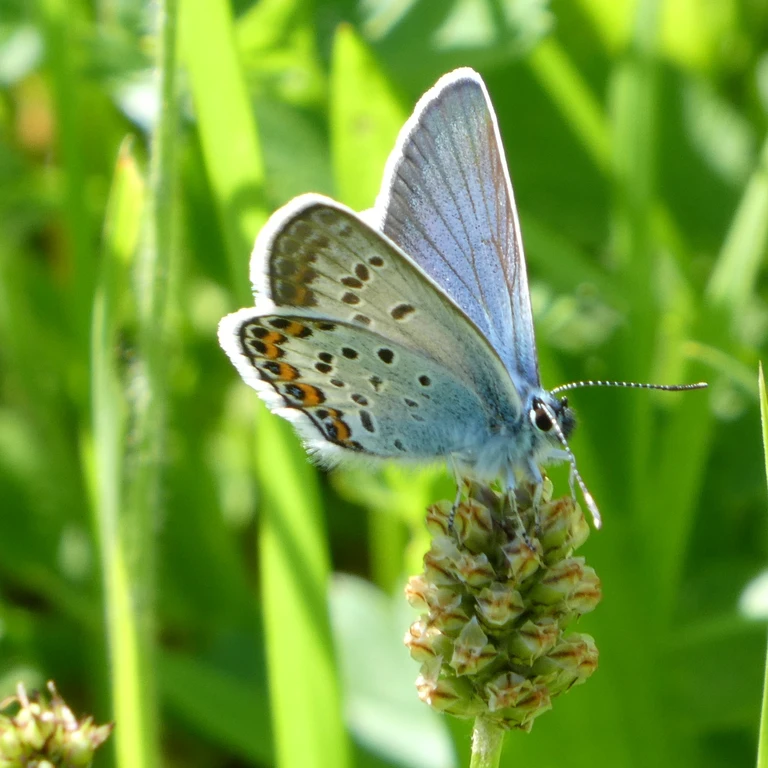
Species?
Plebejus argus
